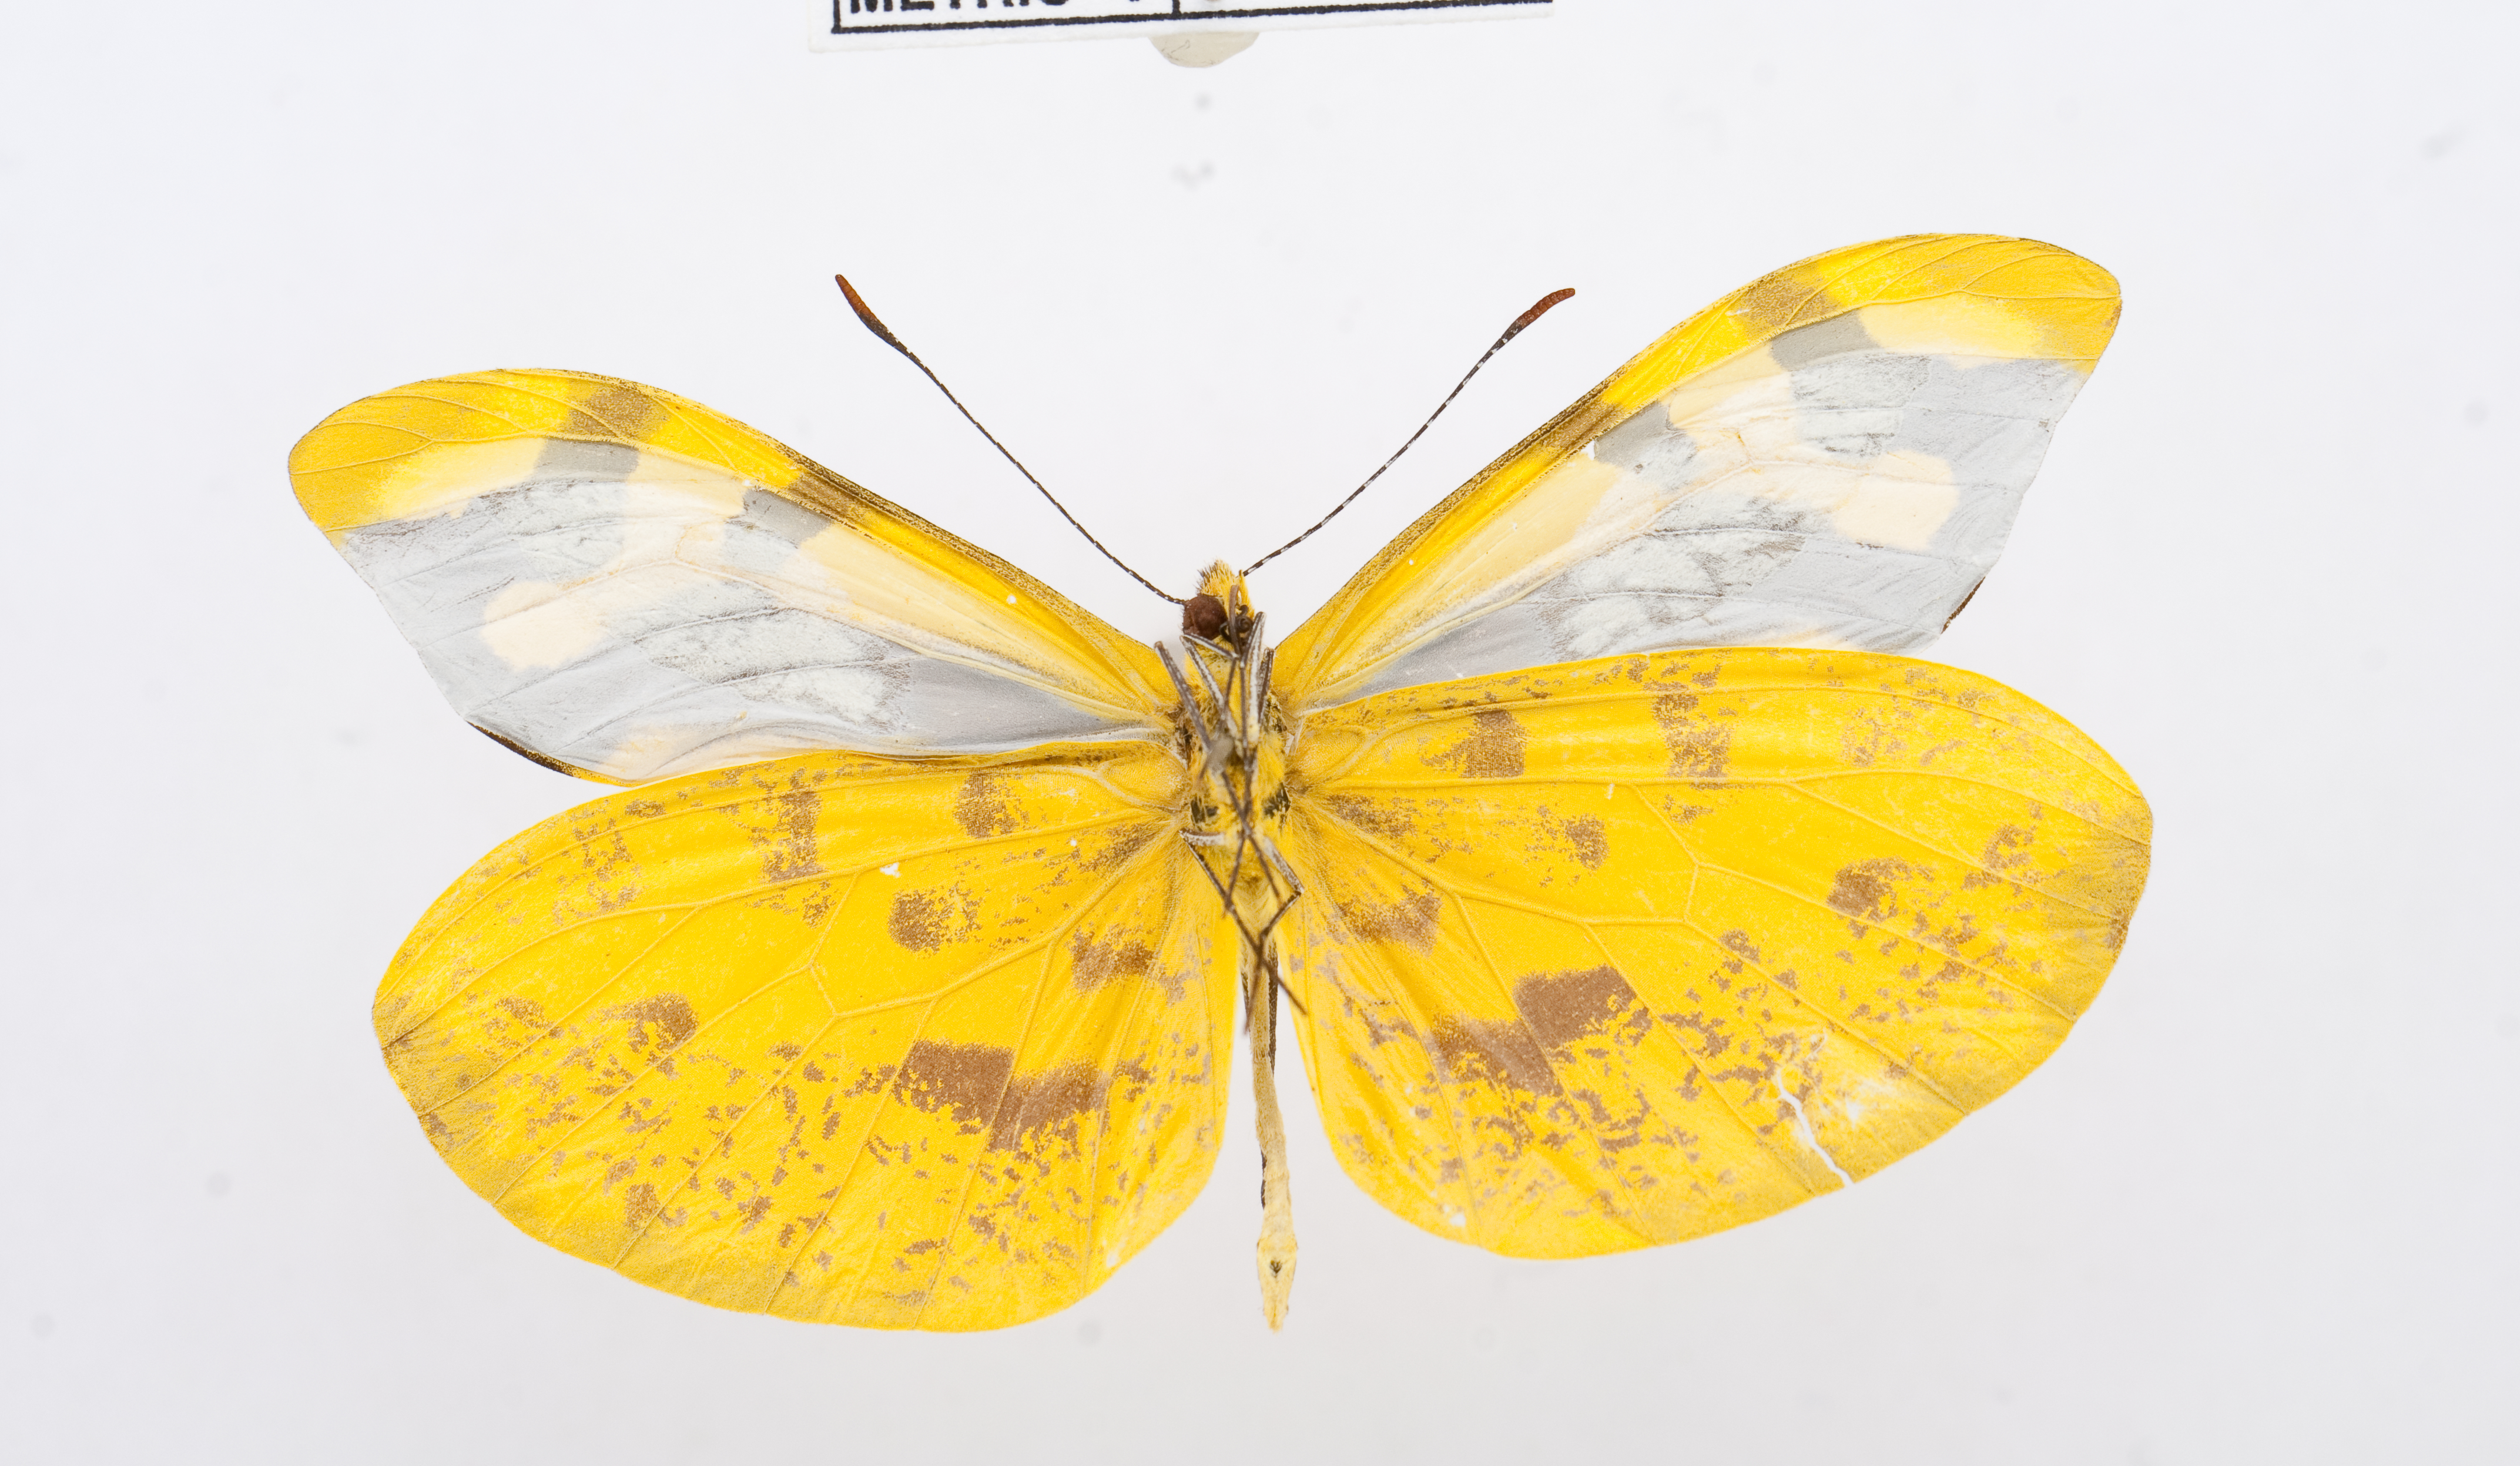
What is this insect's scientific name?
Enantia jethys
